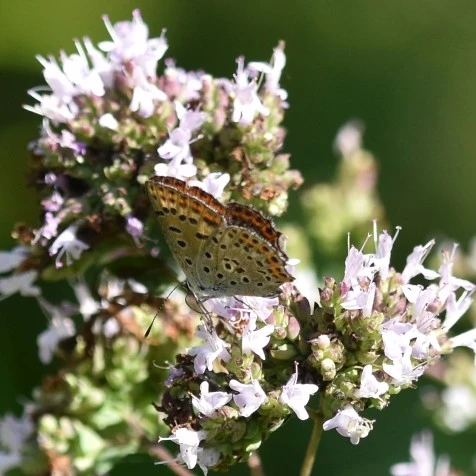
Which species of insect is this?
Lycaena tityrus (also Loweia tityrus)
